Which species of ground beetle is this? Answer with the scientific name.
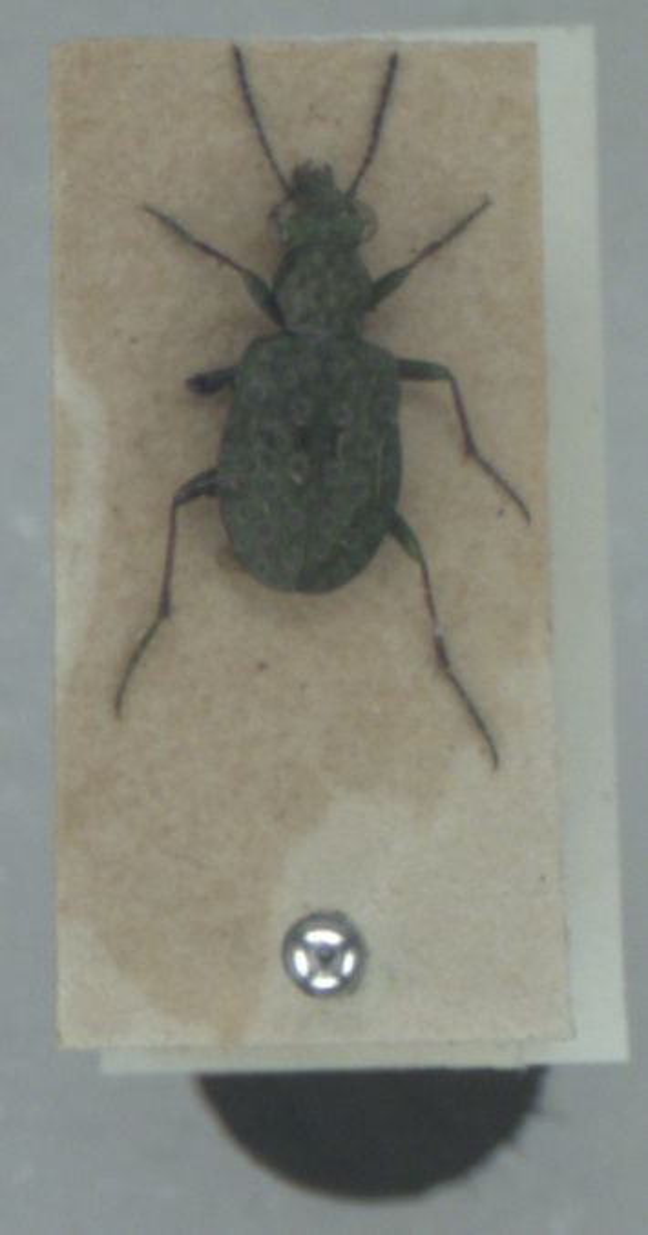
Elaphrus riparius
